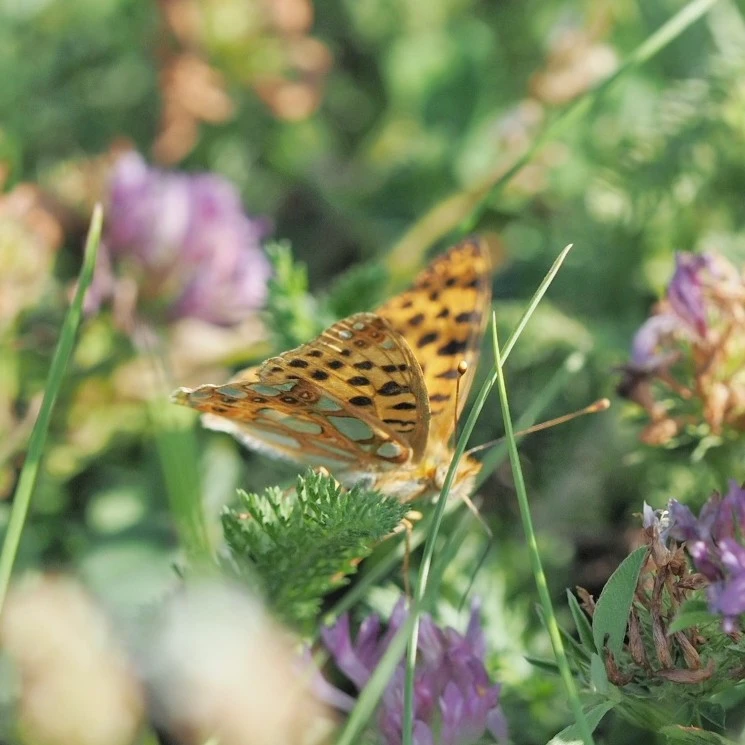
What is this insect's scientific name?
Issoria lathonia
